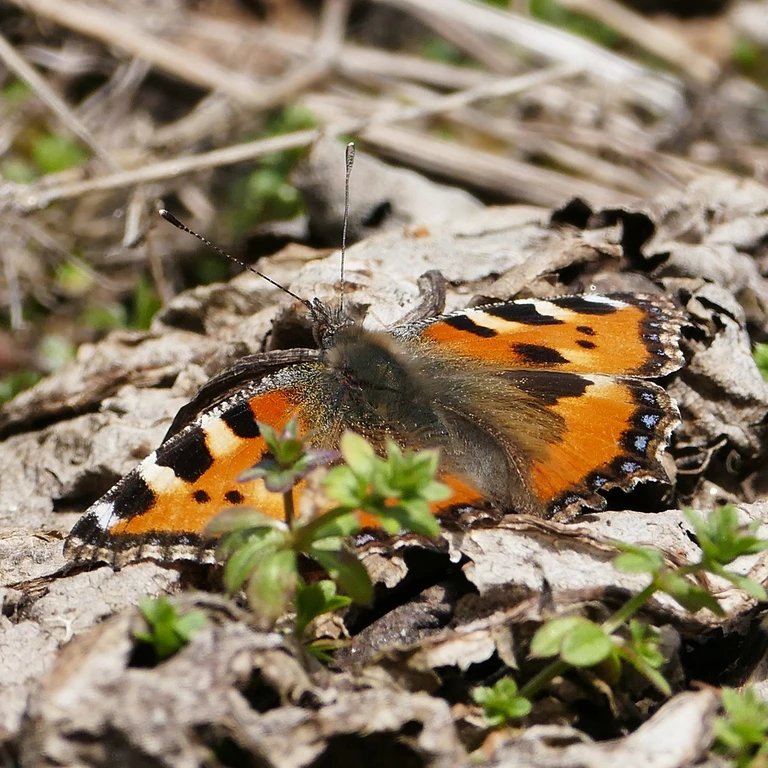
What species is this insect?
Aglais urticae
